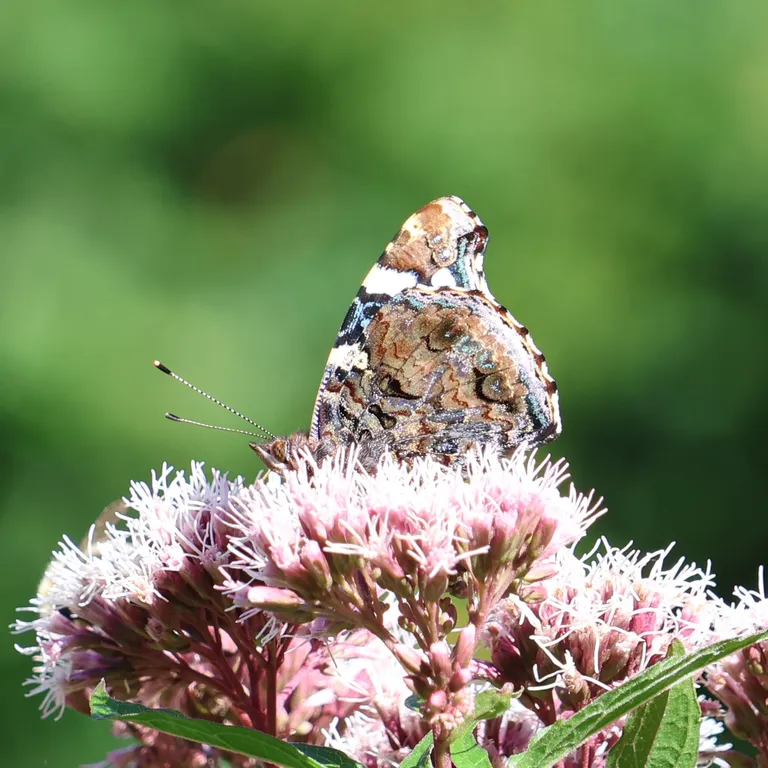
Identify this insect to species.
Vanessa atalanta
